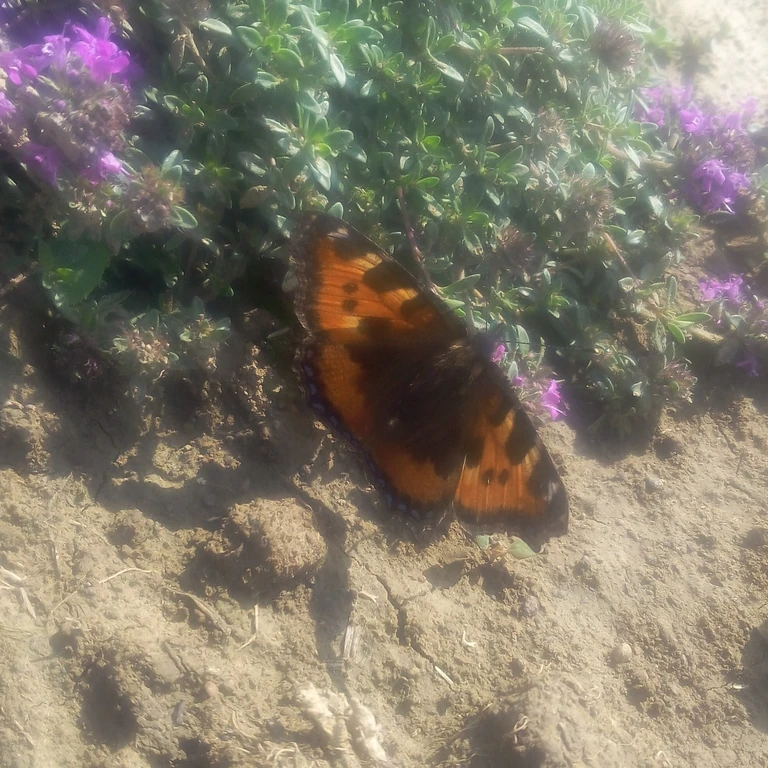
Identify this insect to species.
Aglais urticae
